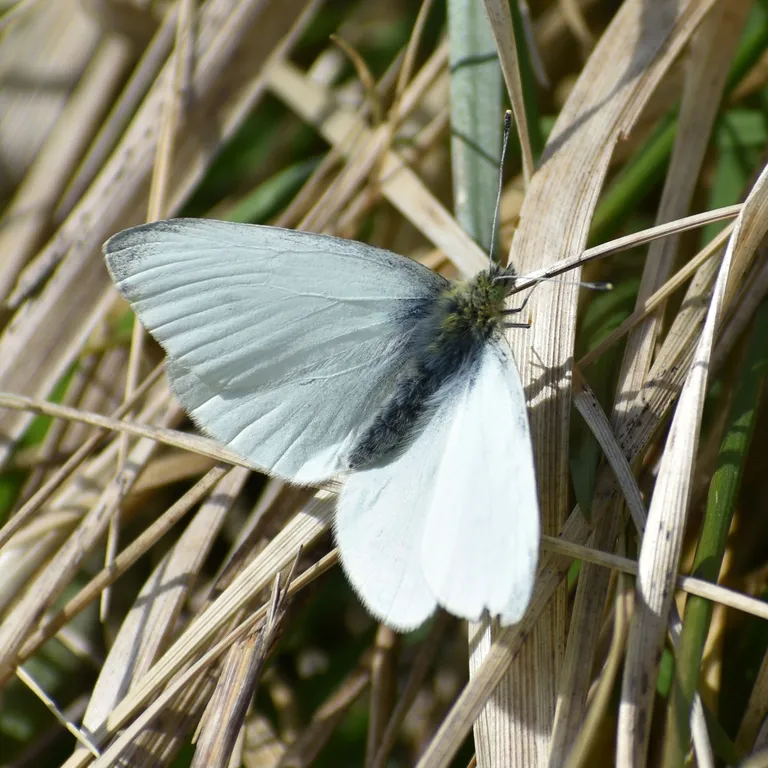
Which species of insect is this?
Pieris rapae
